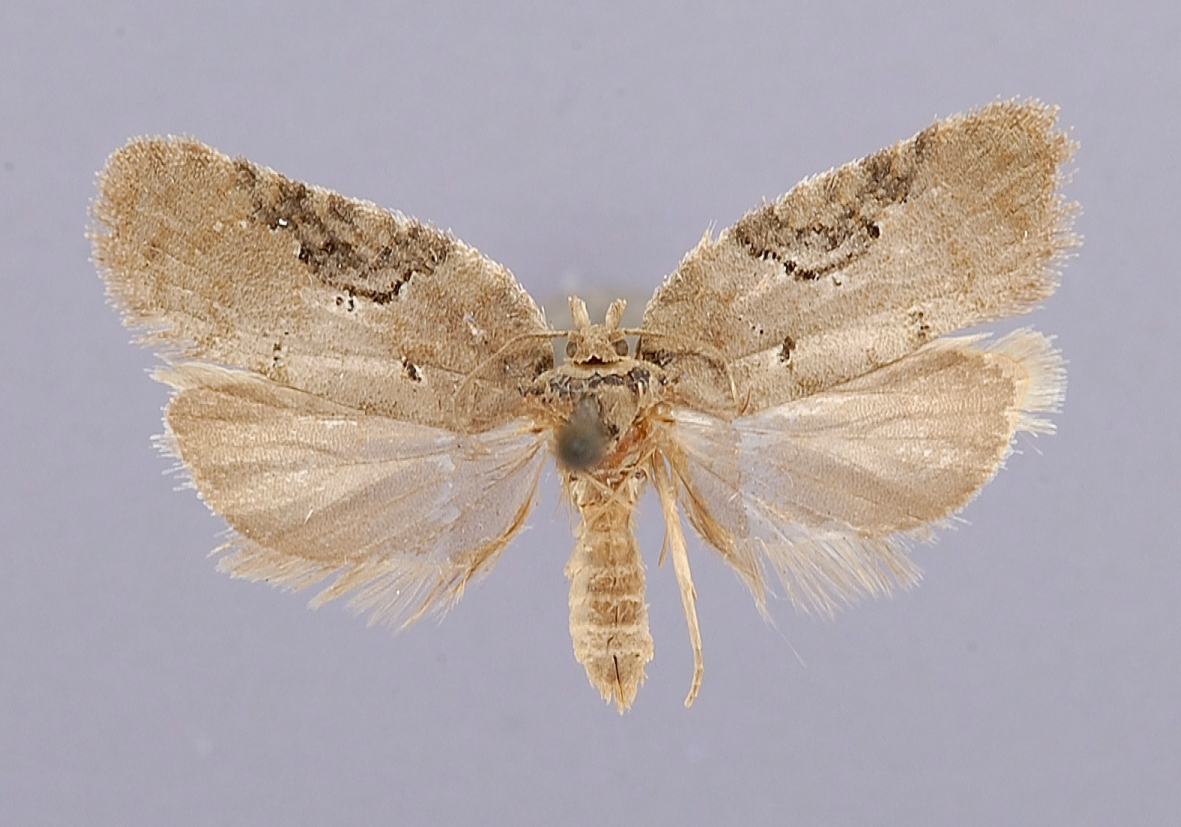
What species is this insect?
Teras chalybeana (also Peronea chalybeana)
